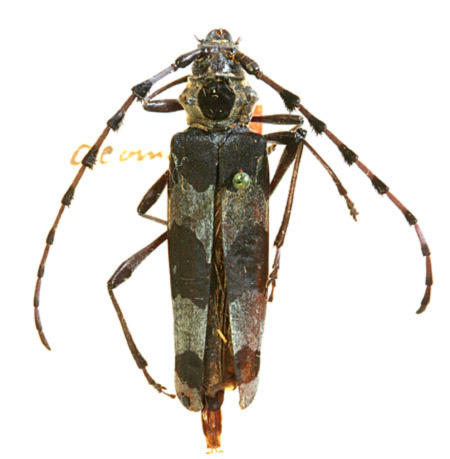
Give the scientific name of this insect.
Rosalia funebris
